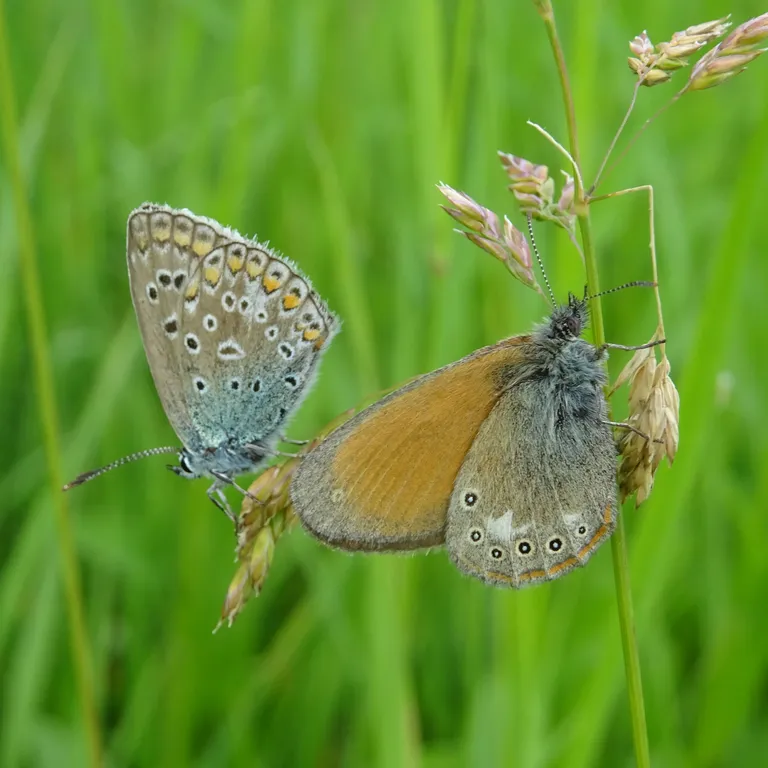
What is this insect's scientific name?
Coenonympha glycerion (also Coenonympha iphis)
